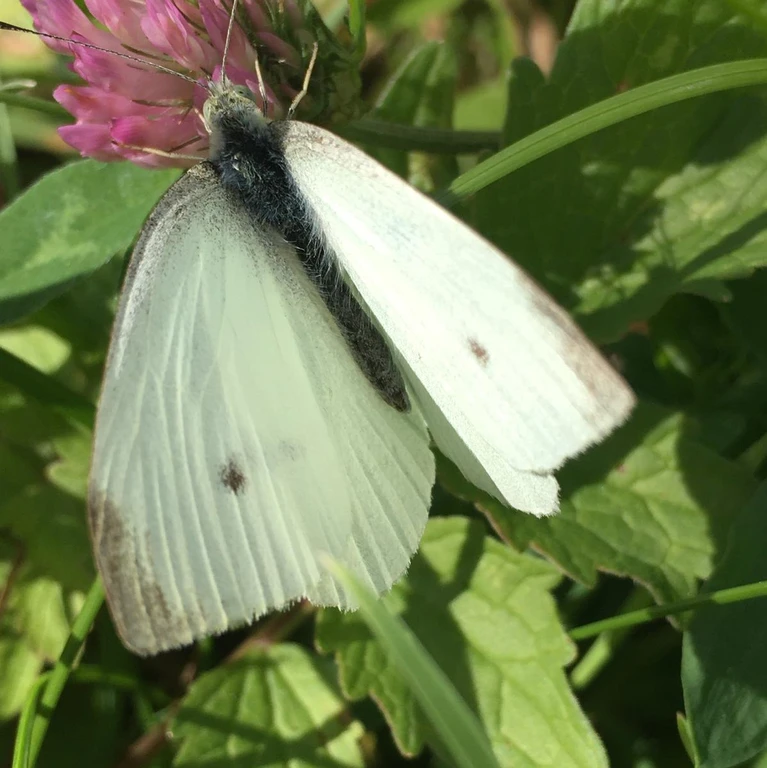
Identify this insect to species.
Pieris rapae
